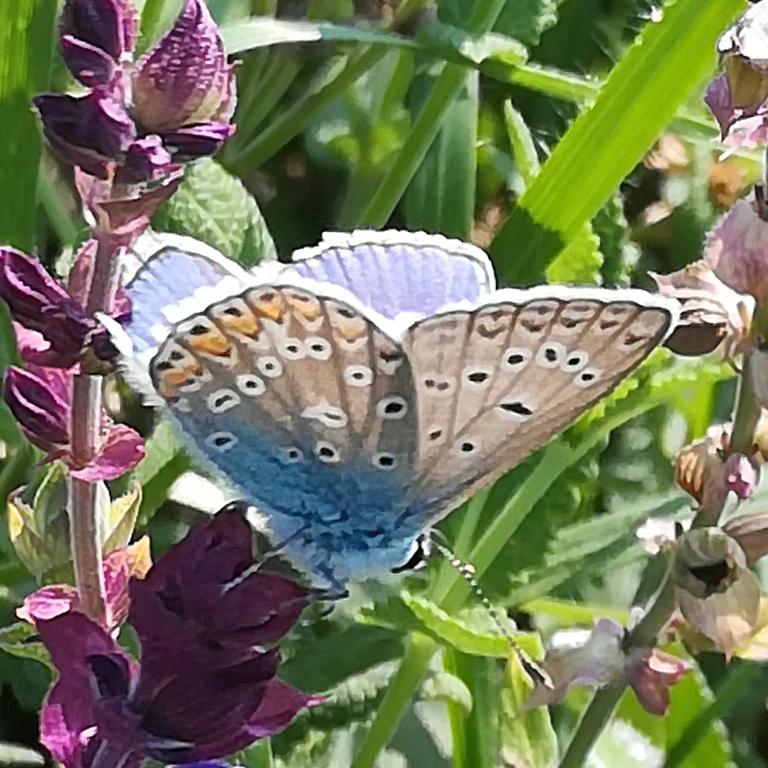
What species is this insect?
Polyommatus icarus
